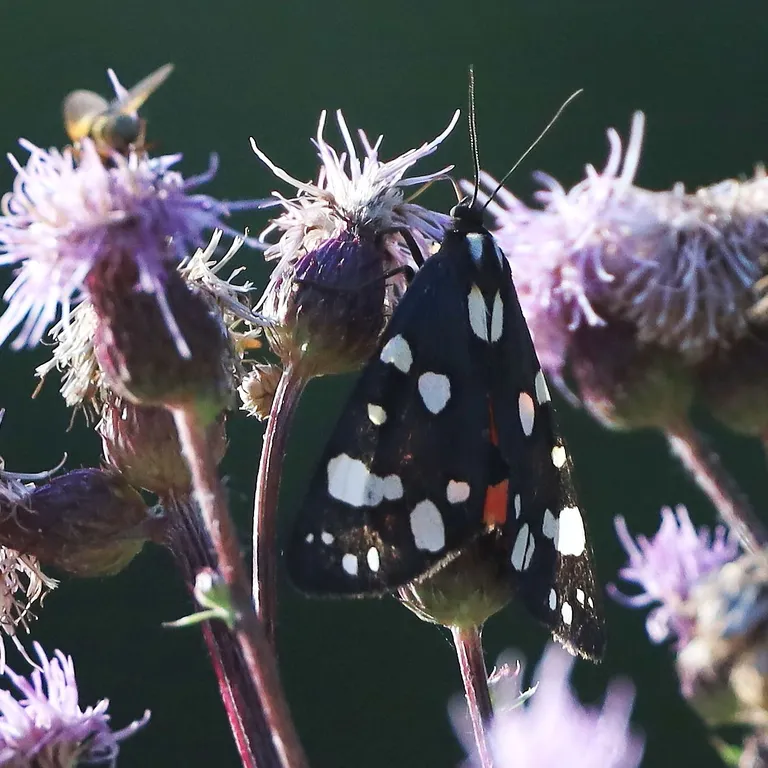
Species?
Callimorpha dominula
